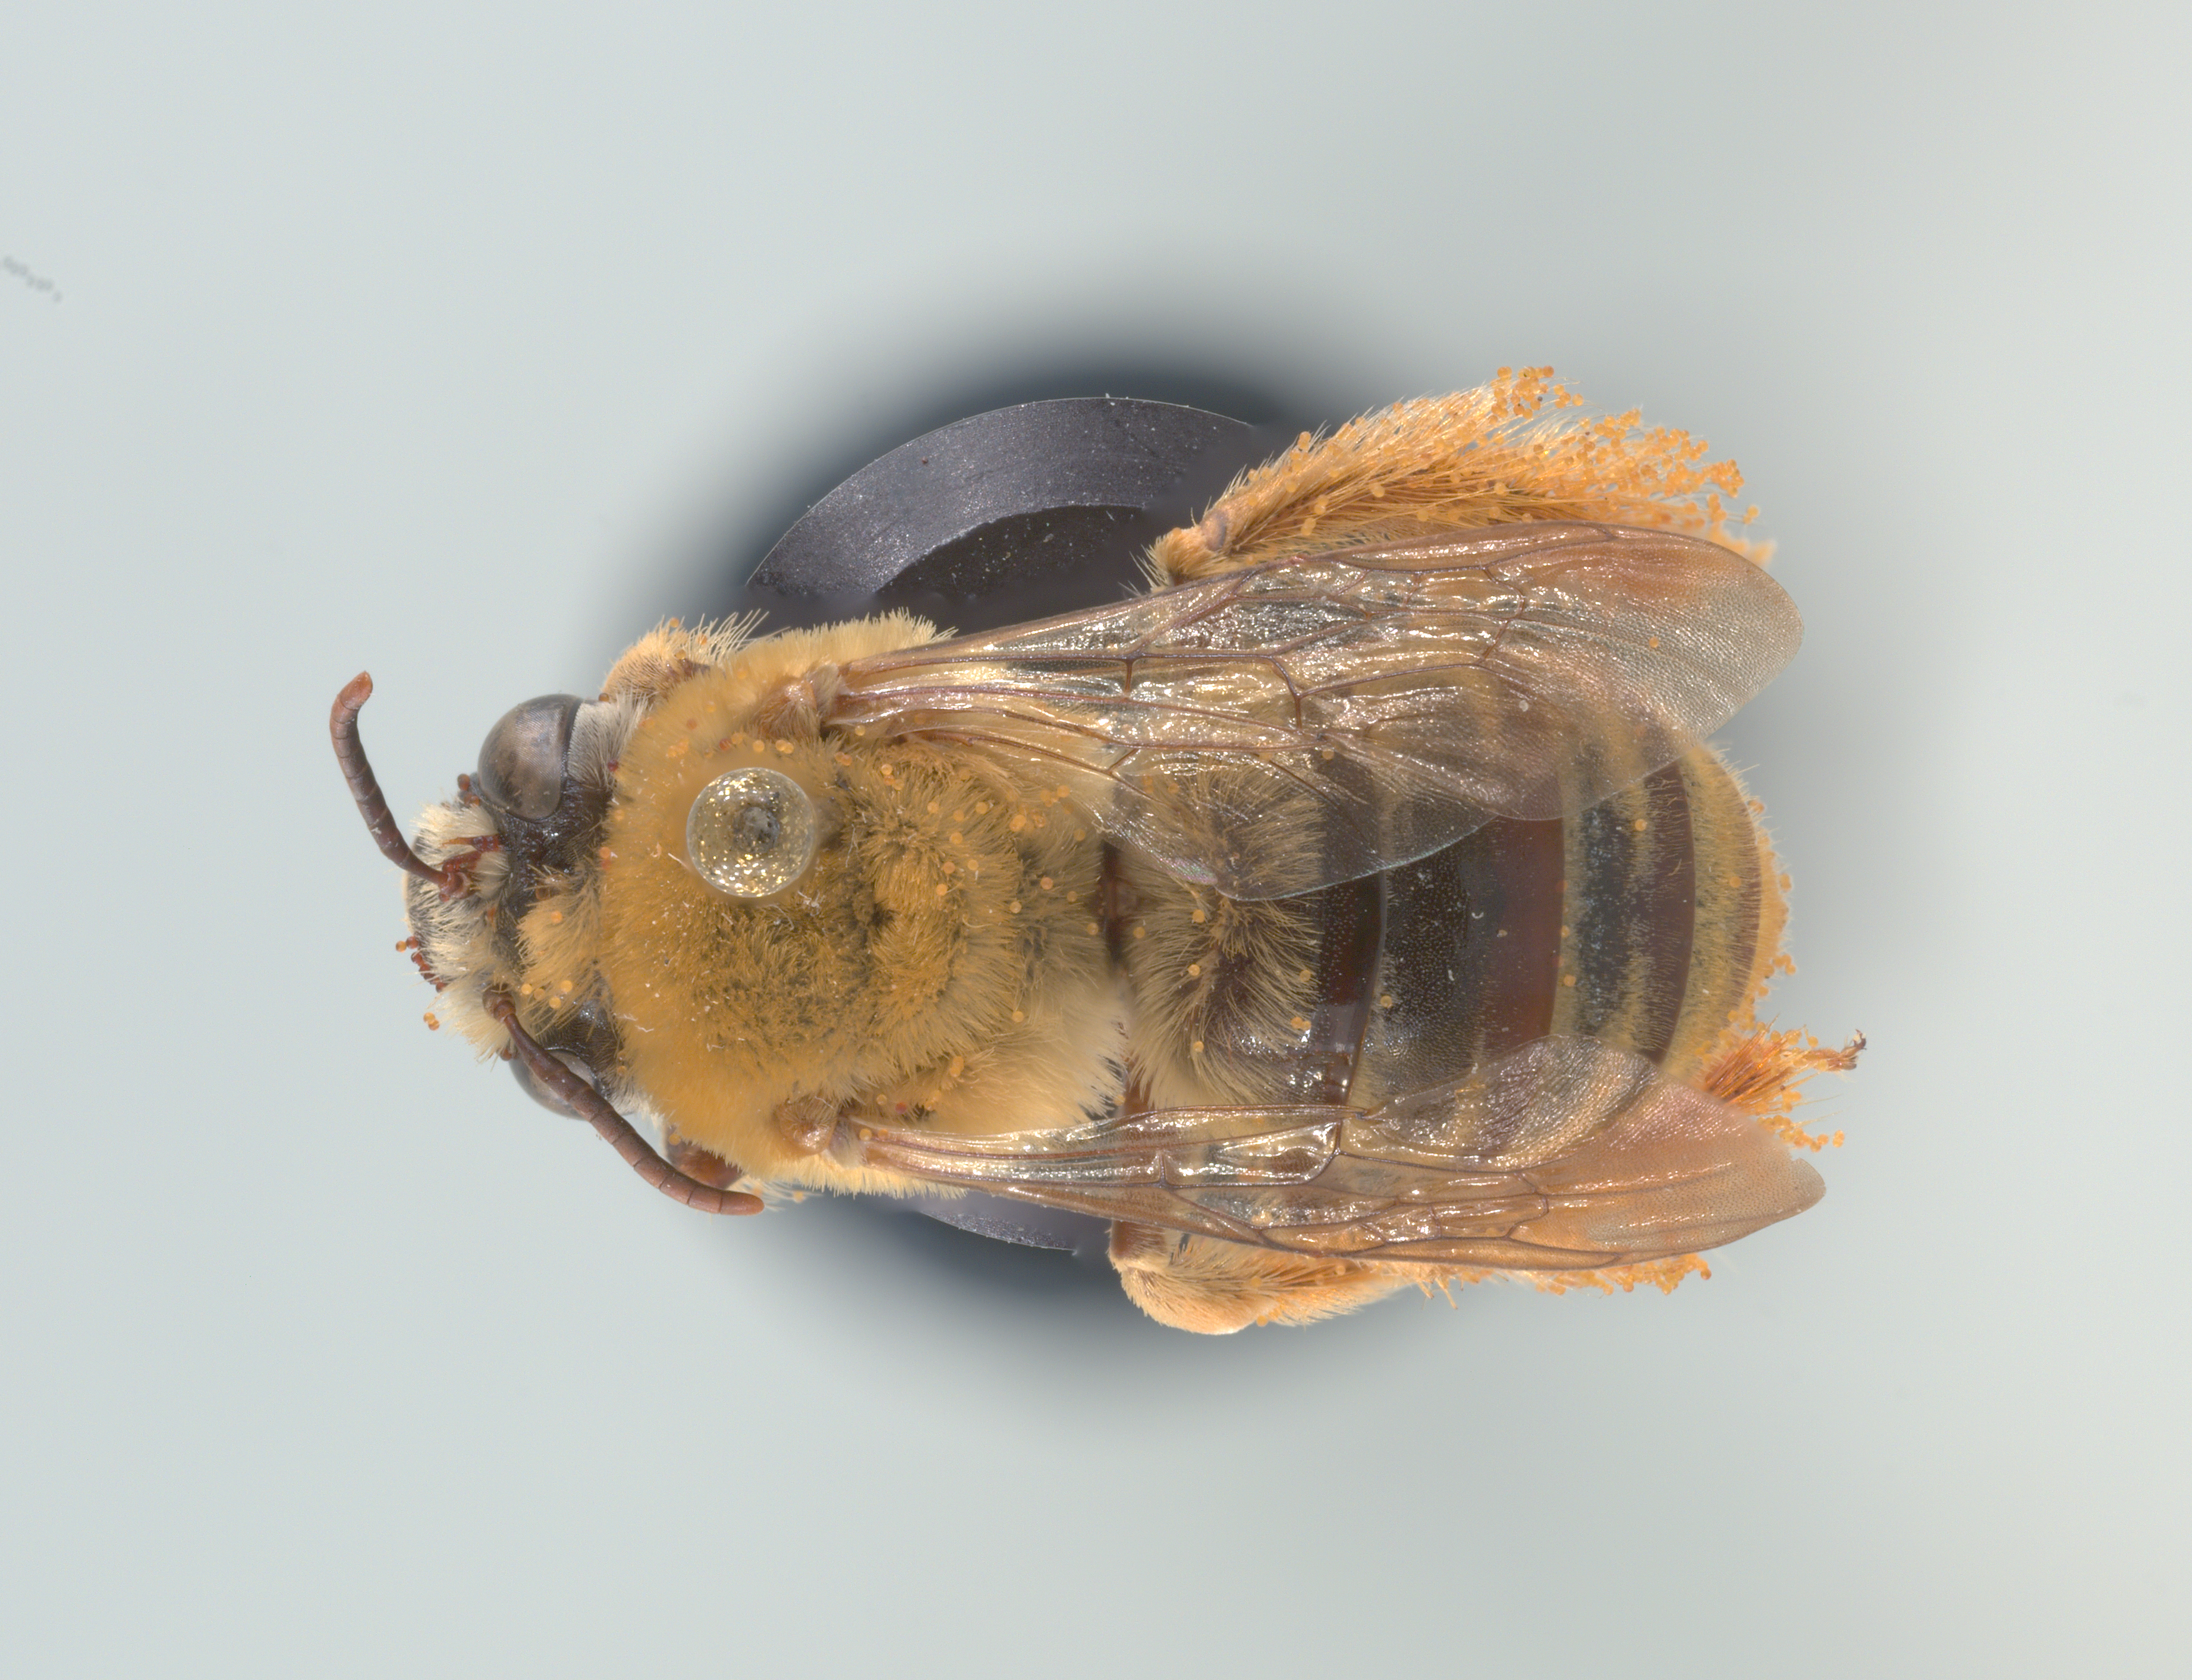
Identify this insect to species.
Xenoglossa citrullina (also Xenoglossa strenua)
